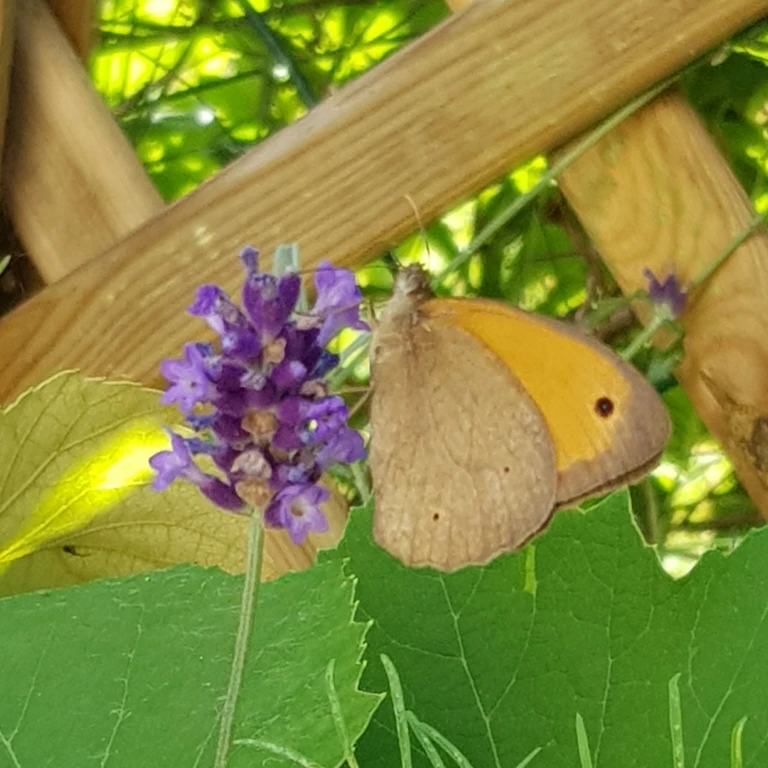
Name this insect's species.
Maniola jurtina
